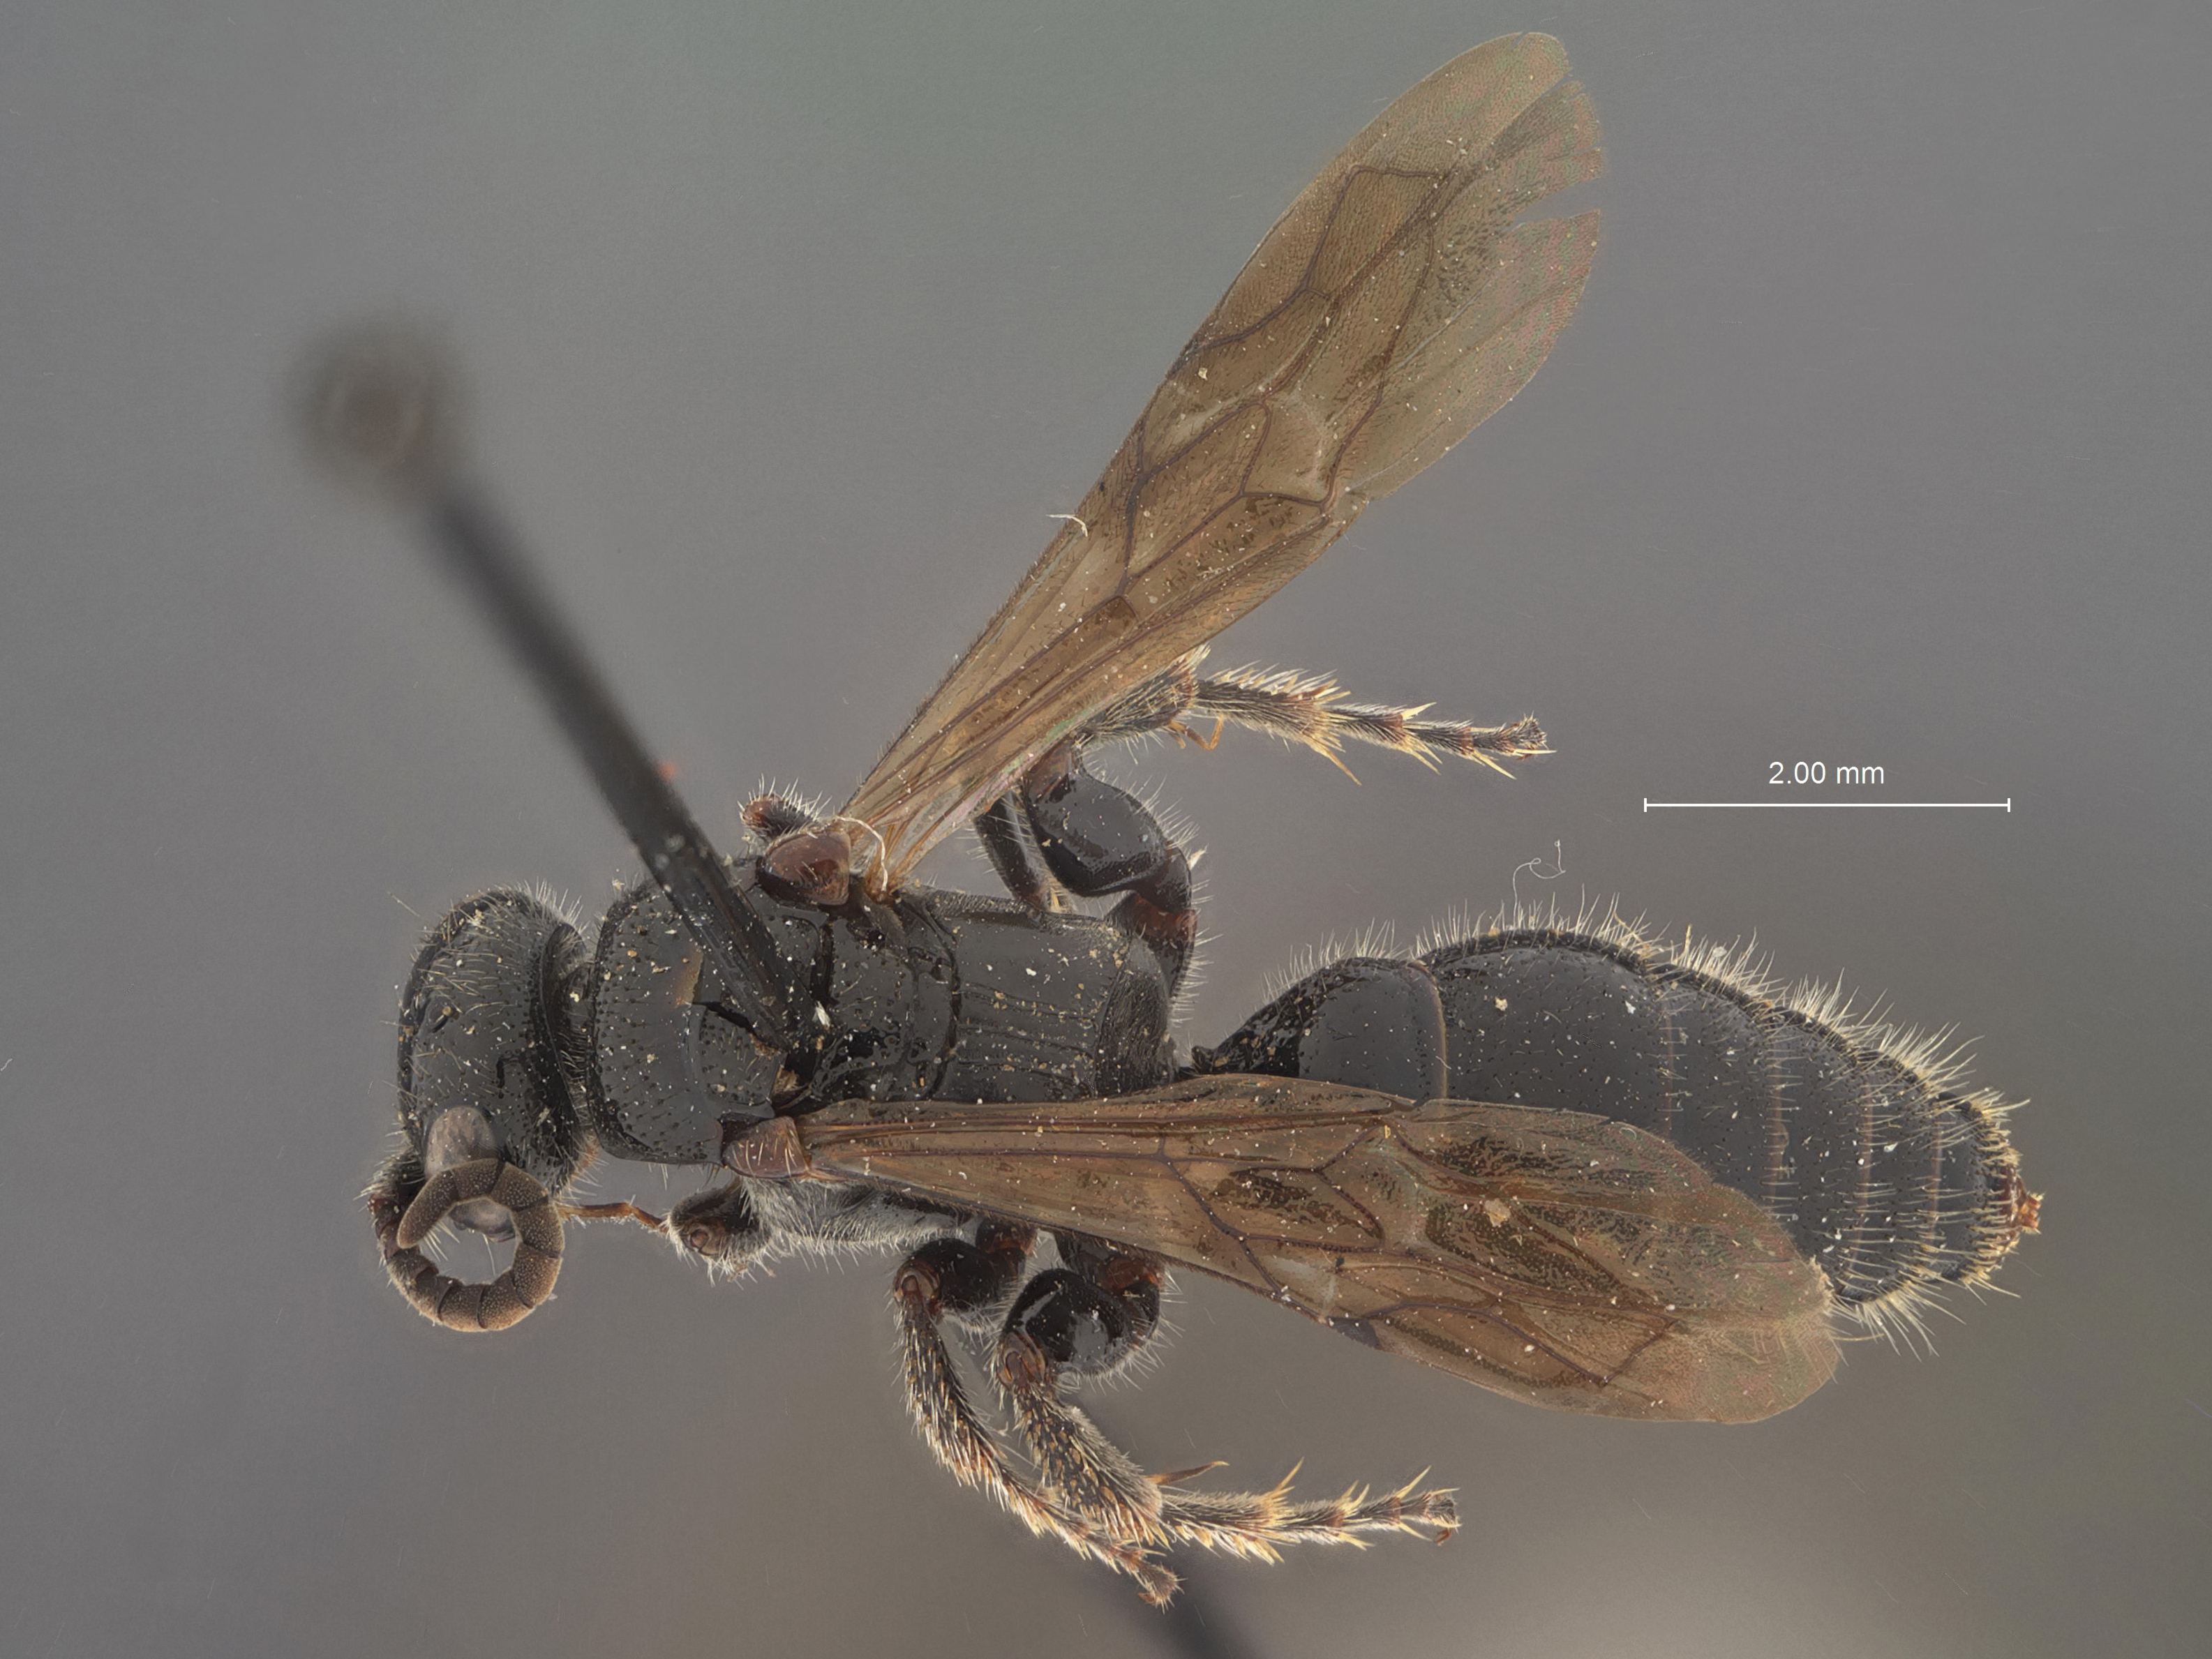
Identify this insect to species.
Tiphia intermedia
